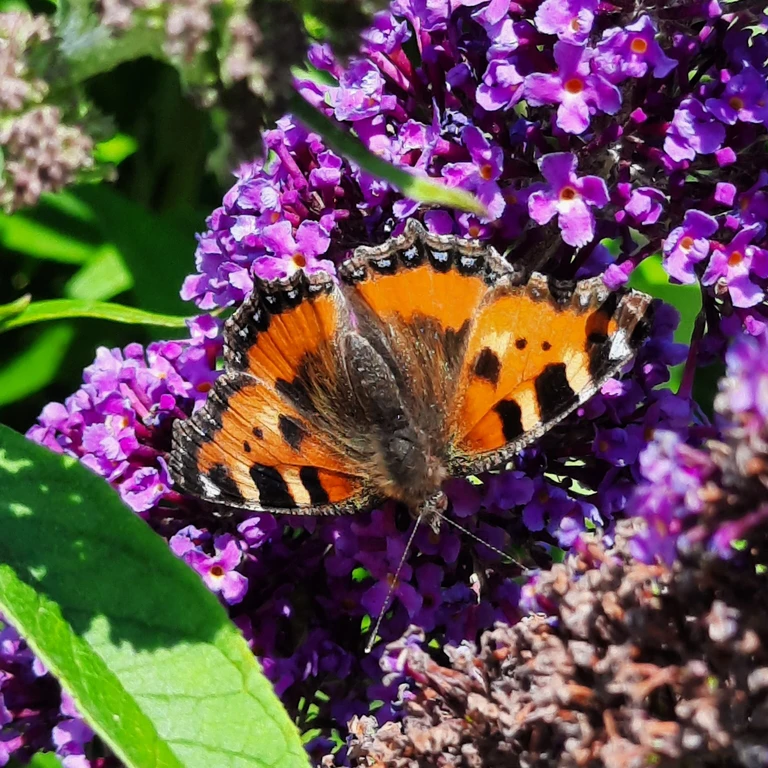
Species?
Aglais urticae
